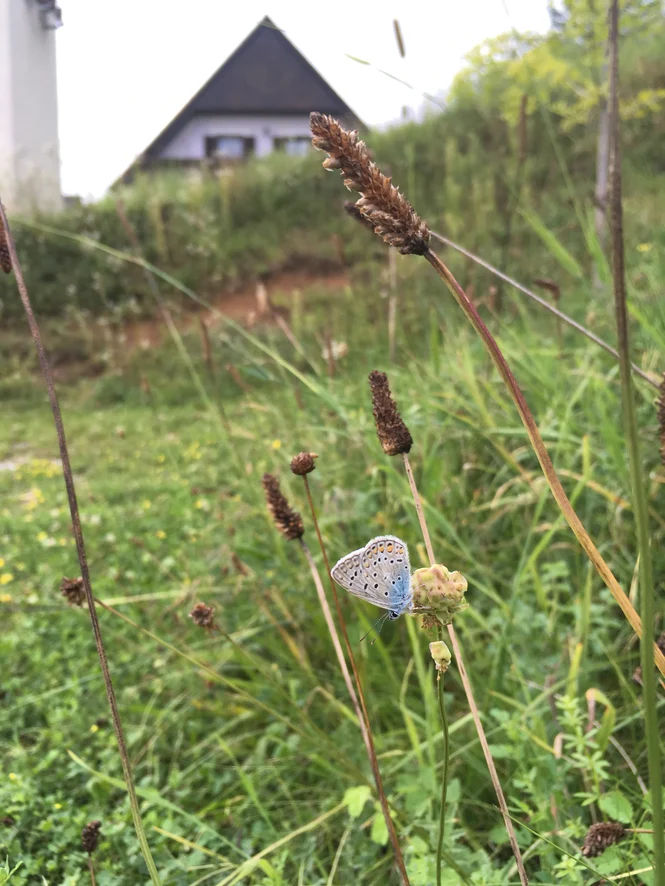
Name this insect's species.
Polyommatus icarus
